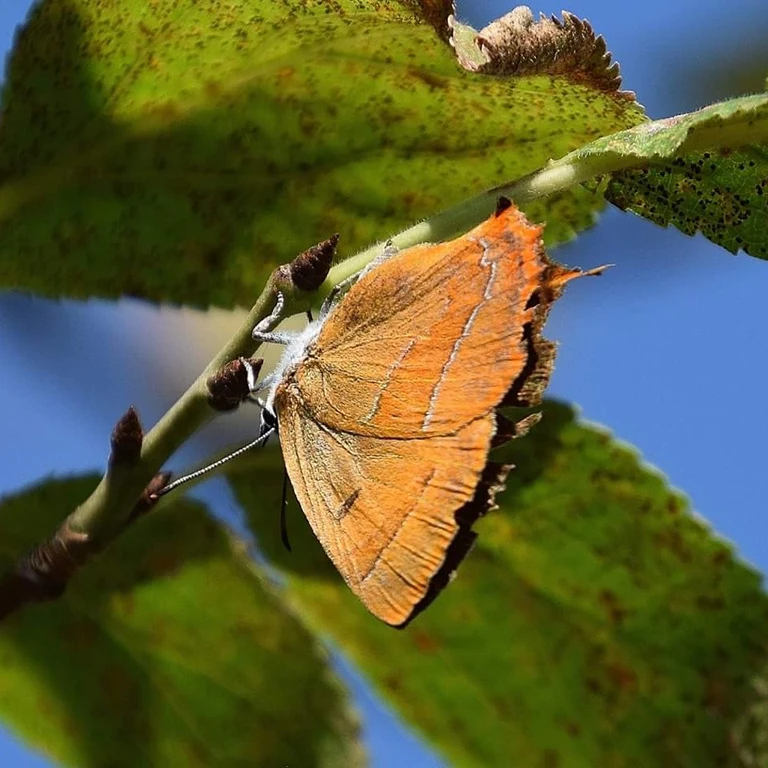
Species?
Thecla betulae
